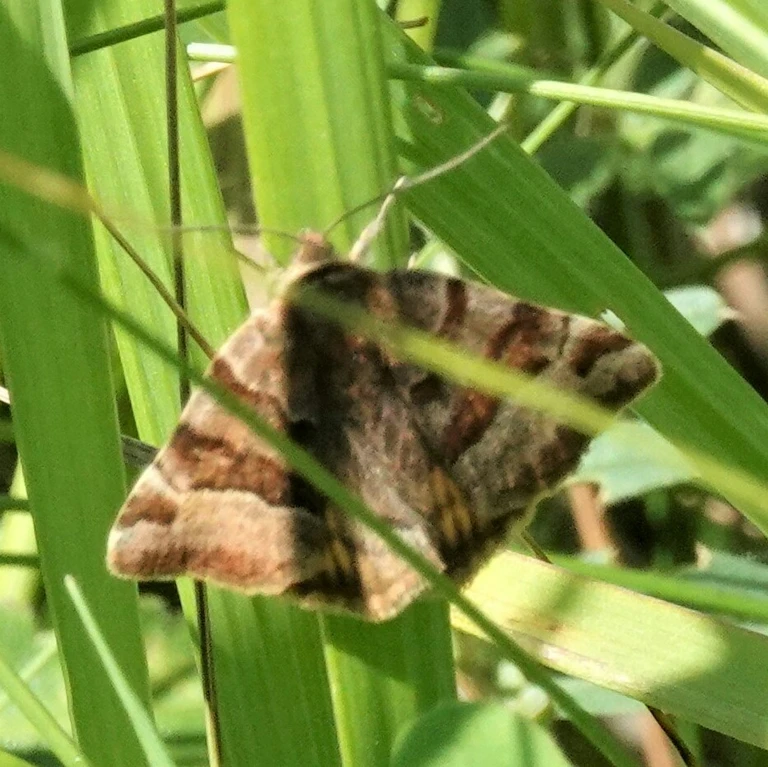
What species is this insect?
Euclidia glyphica
